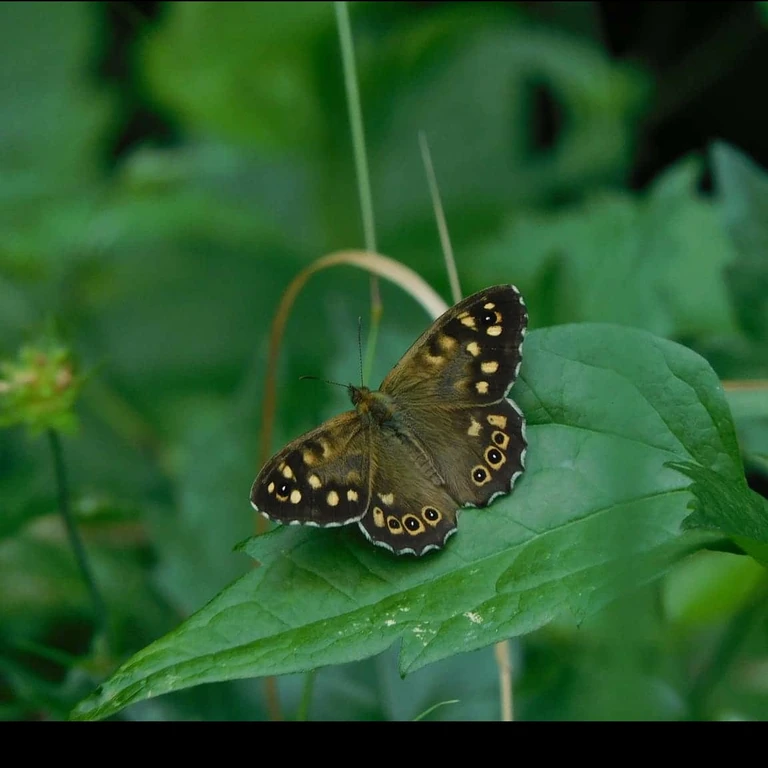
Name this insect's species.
Pararge aegeria
